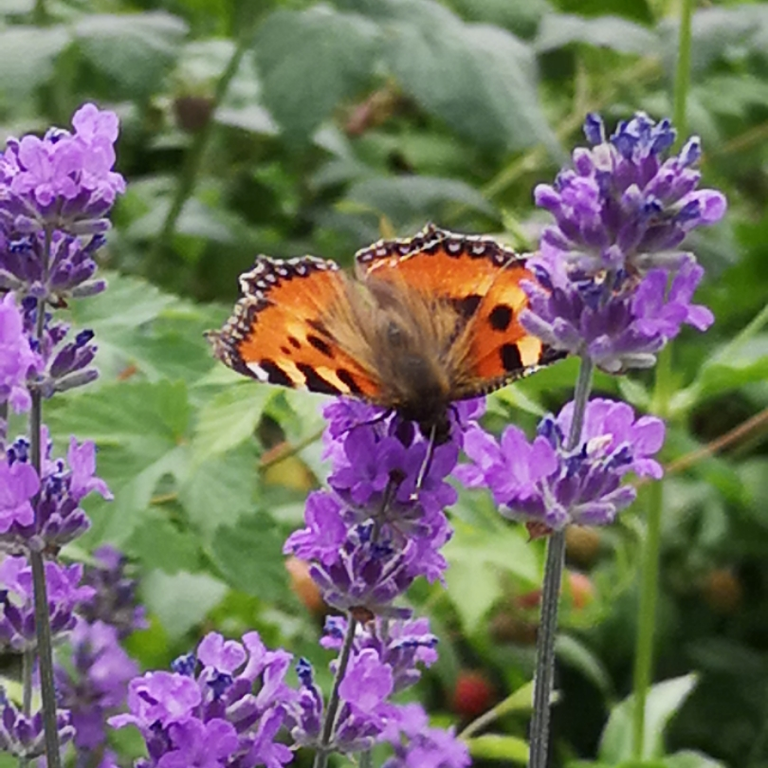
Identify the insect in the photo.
Aglais urticae
